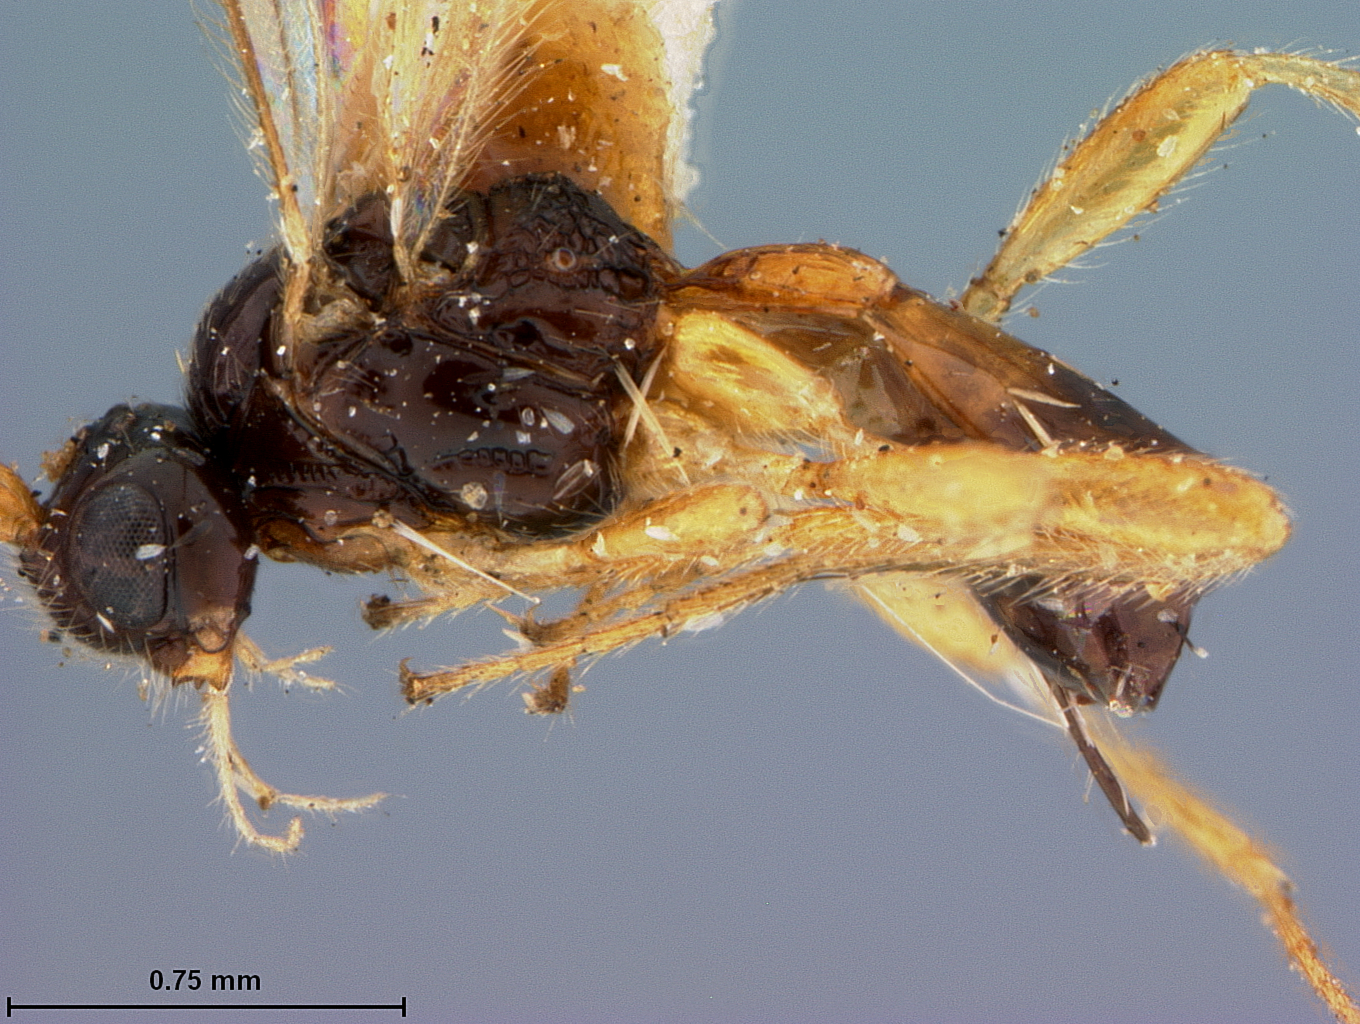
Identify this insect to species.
Synaldis sensillosa
